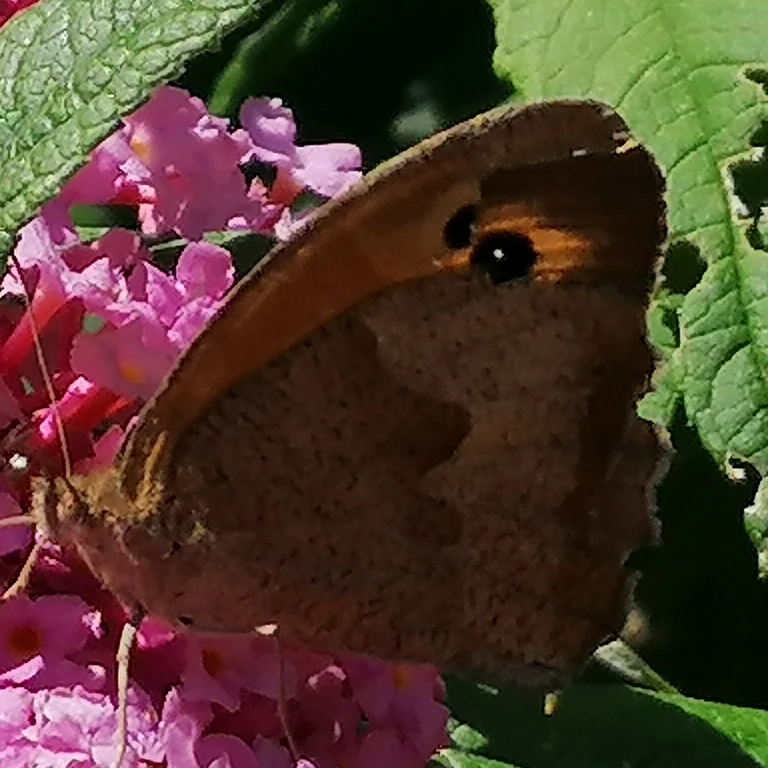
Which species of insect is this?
Maniola jurtina
